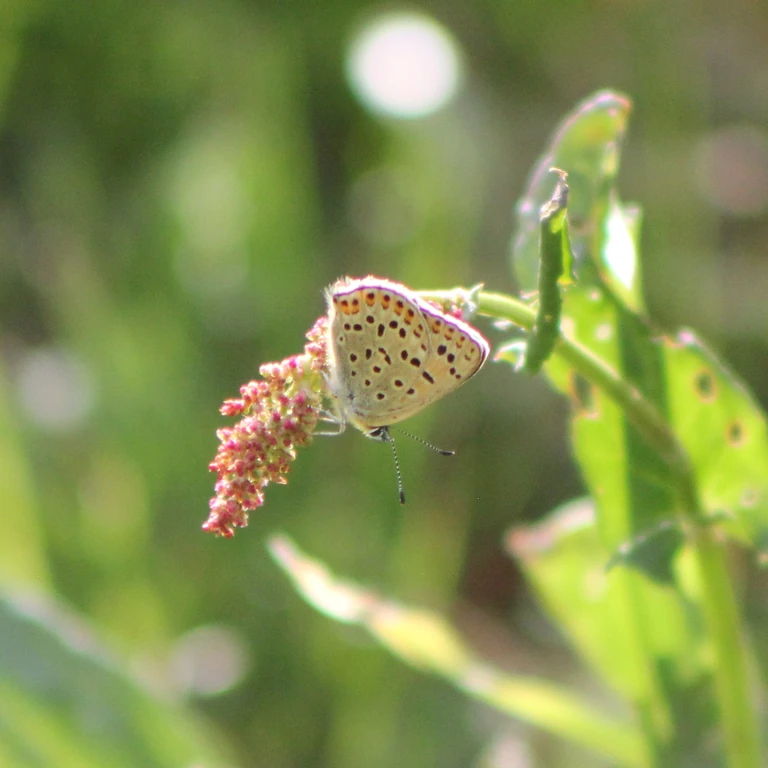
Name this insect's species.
Lycaena tityrus (also Loweia tityrus)
